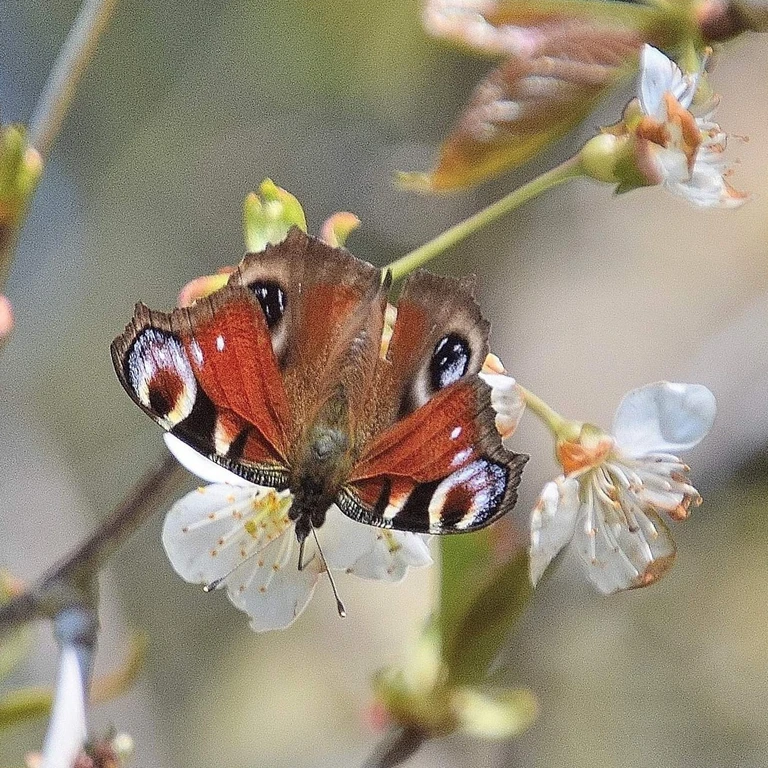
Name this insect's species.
Aglais io
